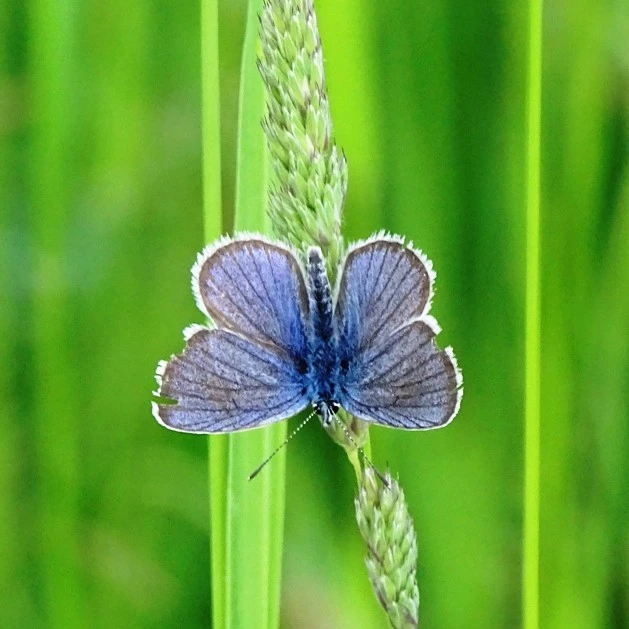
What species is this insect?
Cyaniris semiargus
